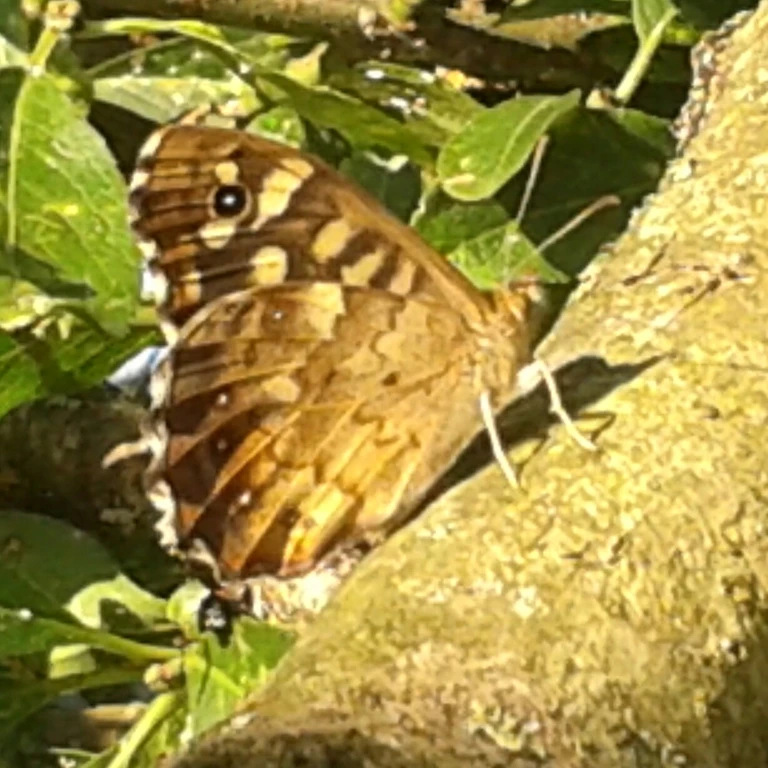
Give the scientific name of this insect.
Pararge aegeria
